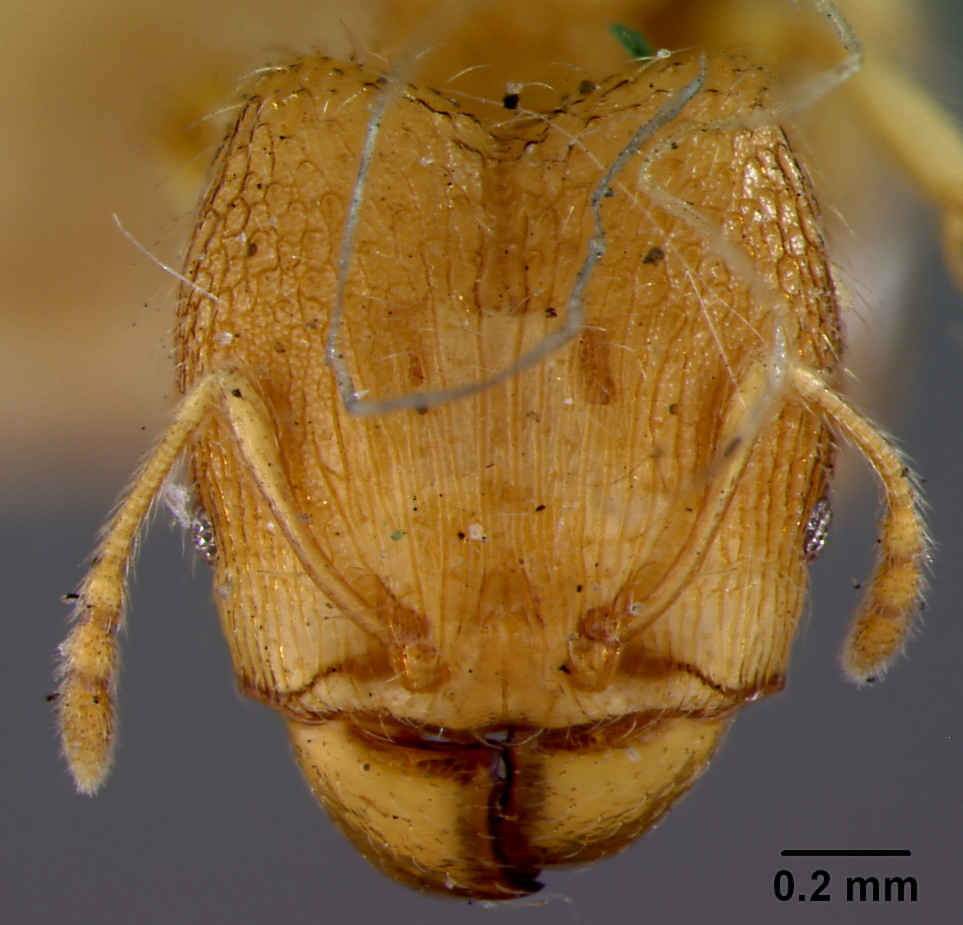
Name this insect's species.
Pheidole nindi
